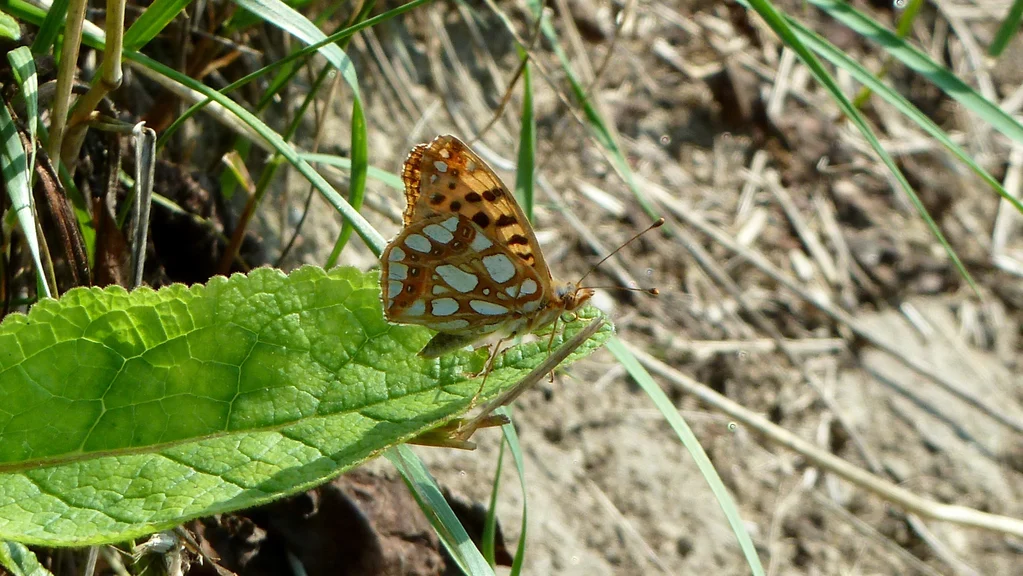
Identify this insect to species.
Issoria lathonia
